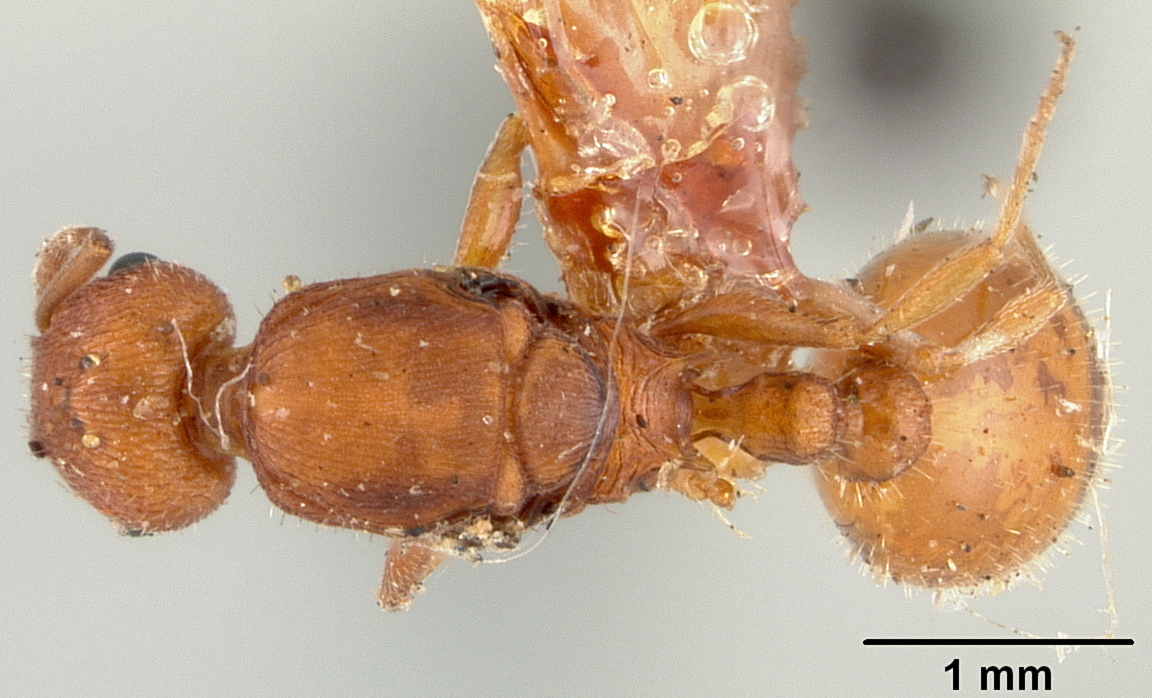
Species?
Leptothorax wheeleri
